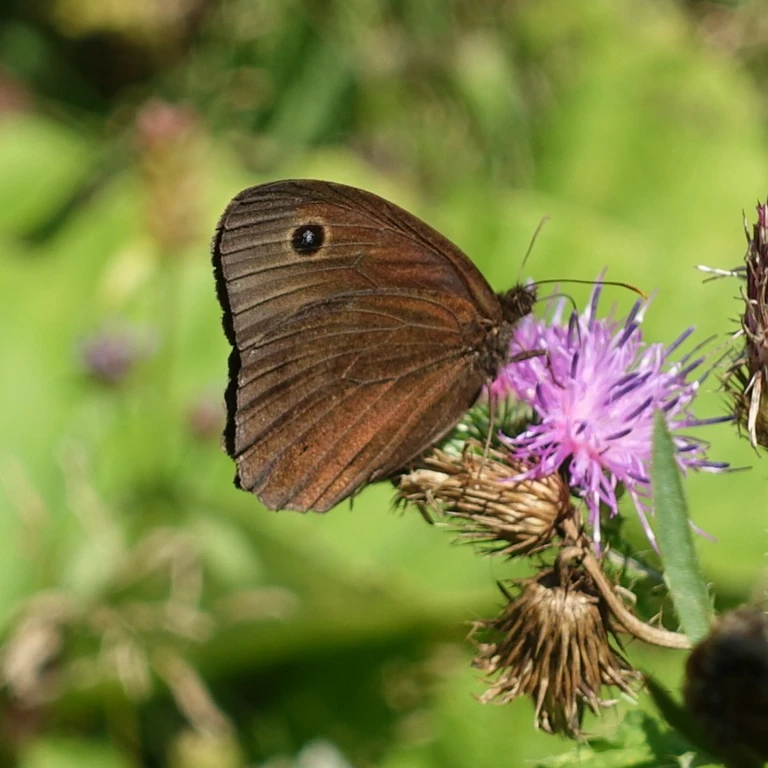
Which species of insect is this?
Minois dryas
